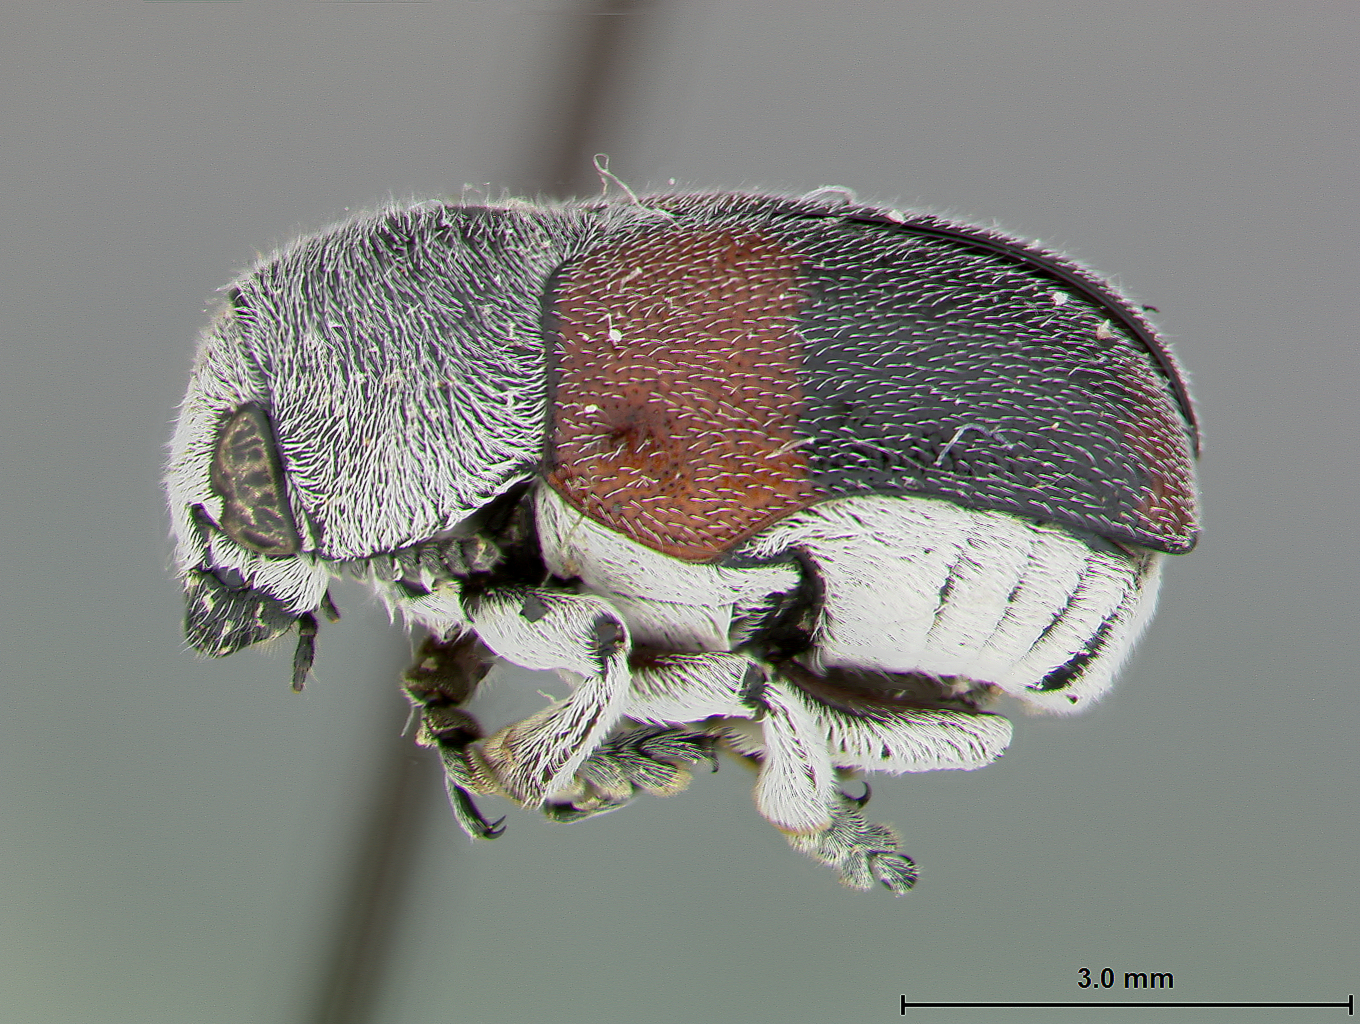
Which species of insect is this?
Megalostomis tomentosa
